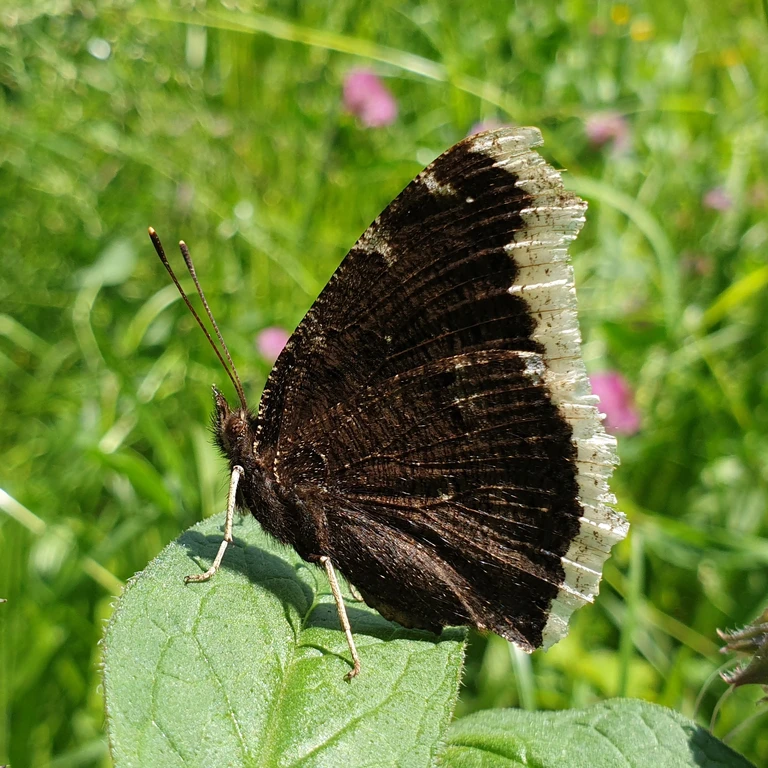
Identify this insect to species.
Nymphalis antiopa
